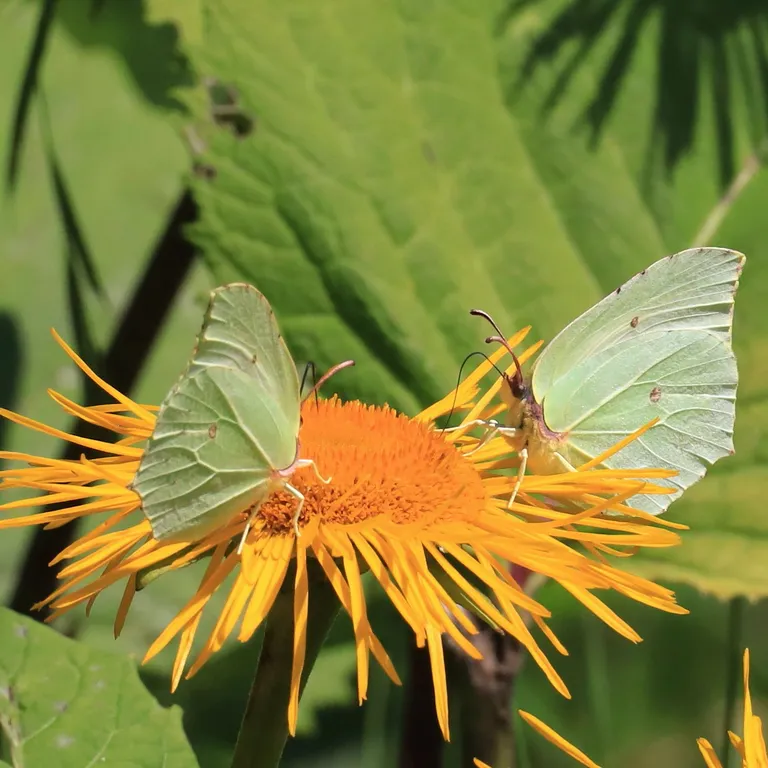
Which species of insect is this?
Gonepteryx rhamni
